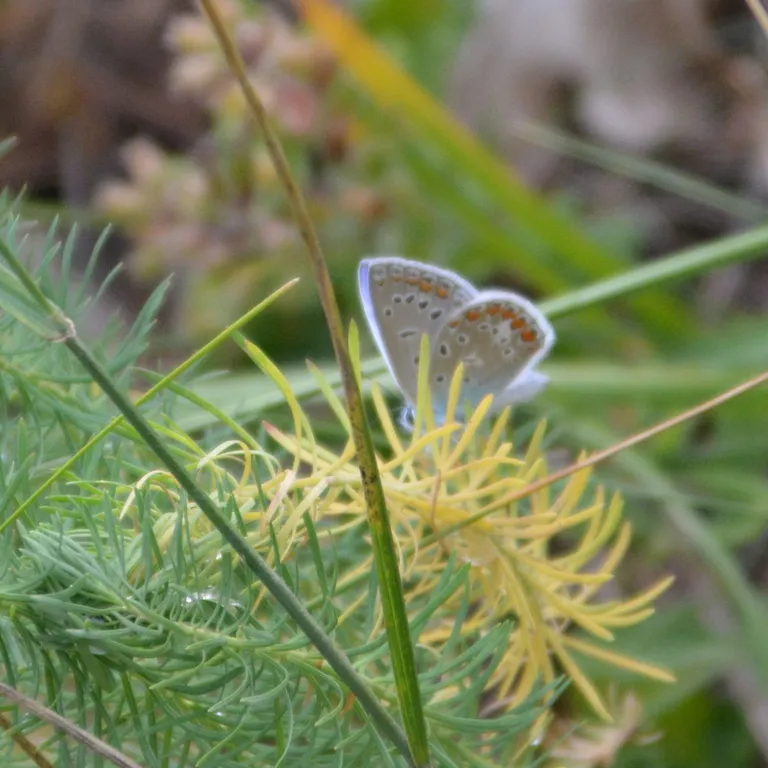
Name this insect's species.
Polyommatus icarus
